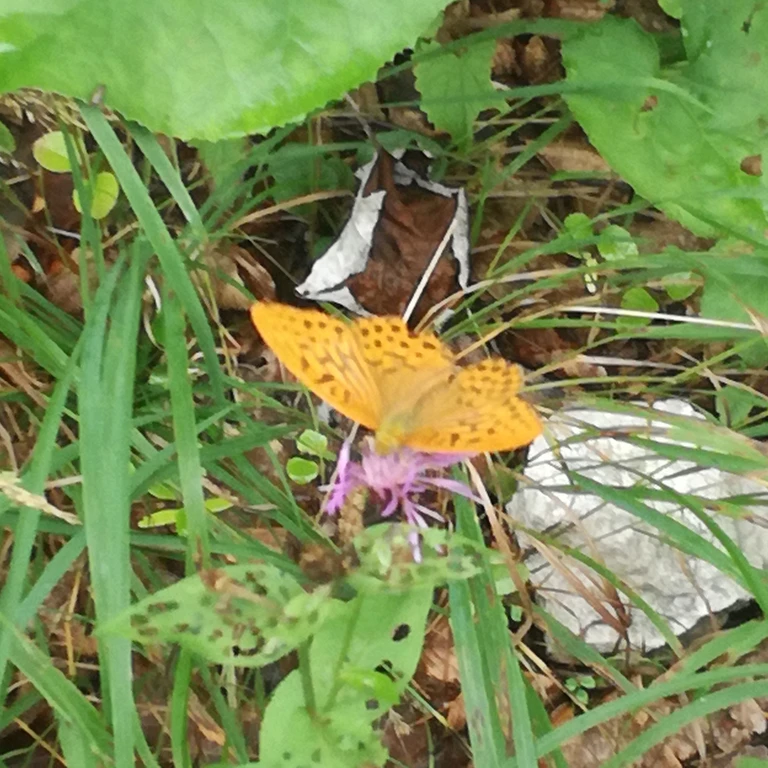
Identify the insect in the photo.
Argynnis paphia
